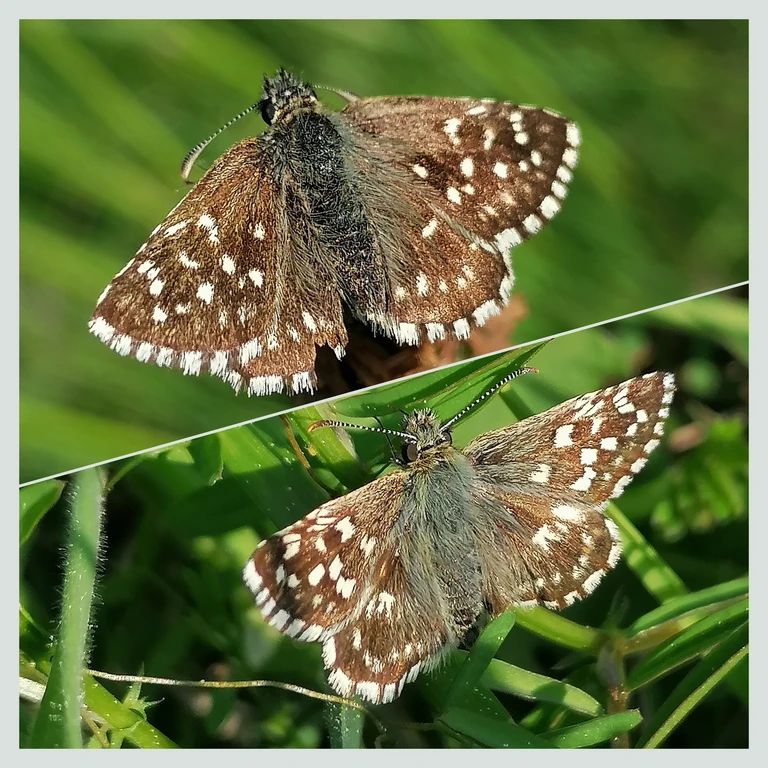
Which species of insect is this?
Pyrgus malvae
